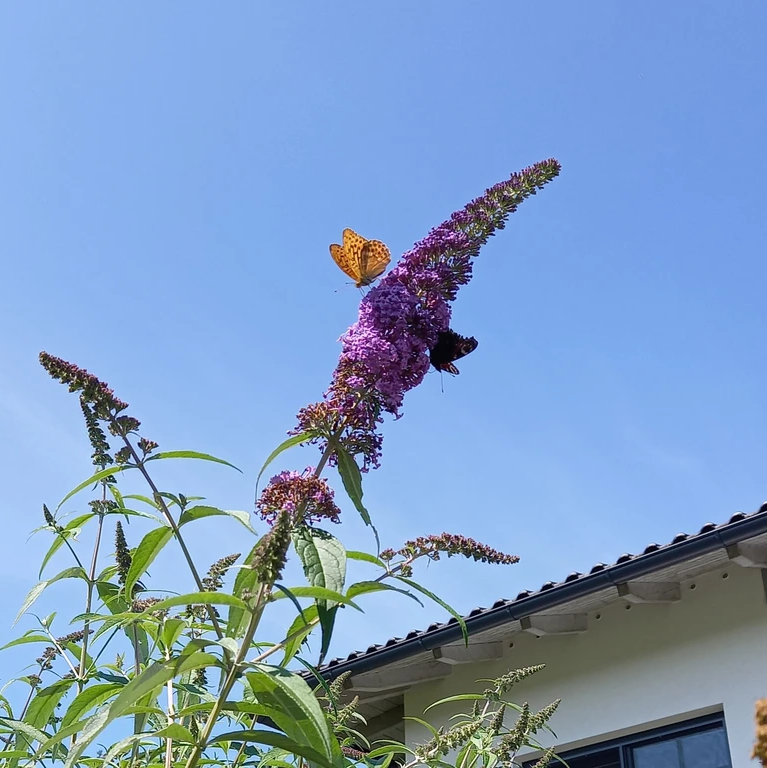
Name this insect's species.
Argynnis paphia
